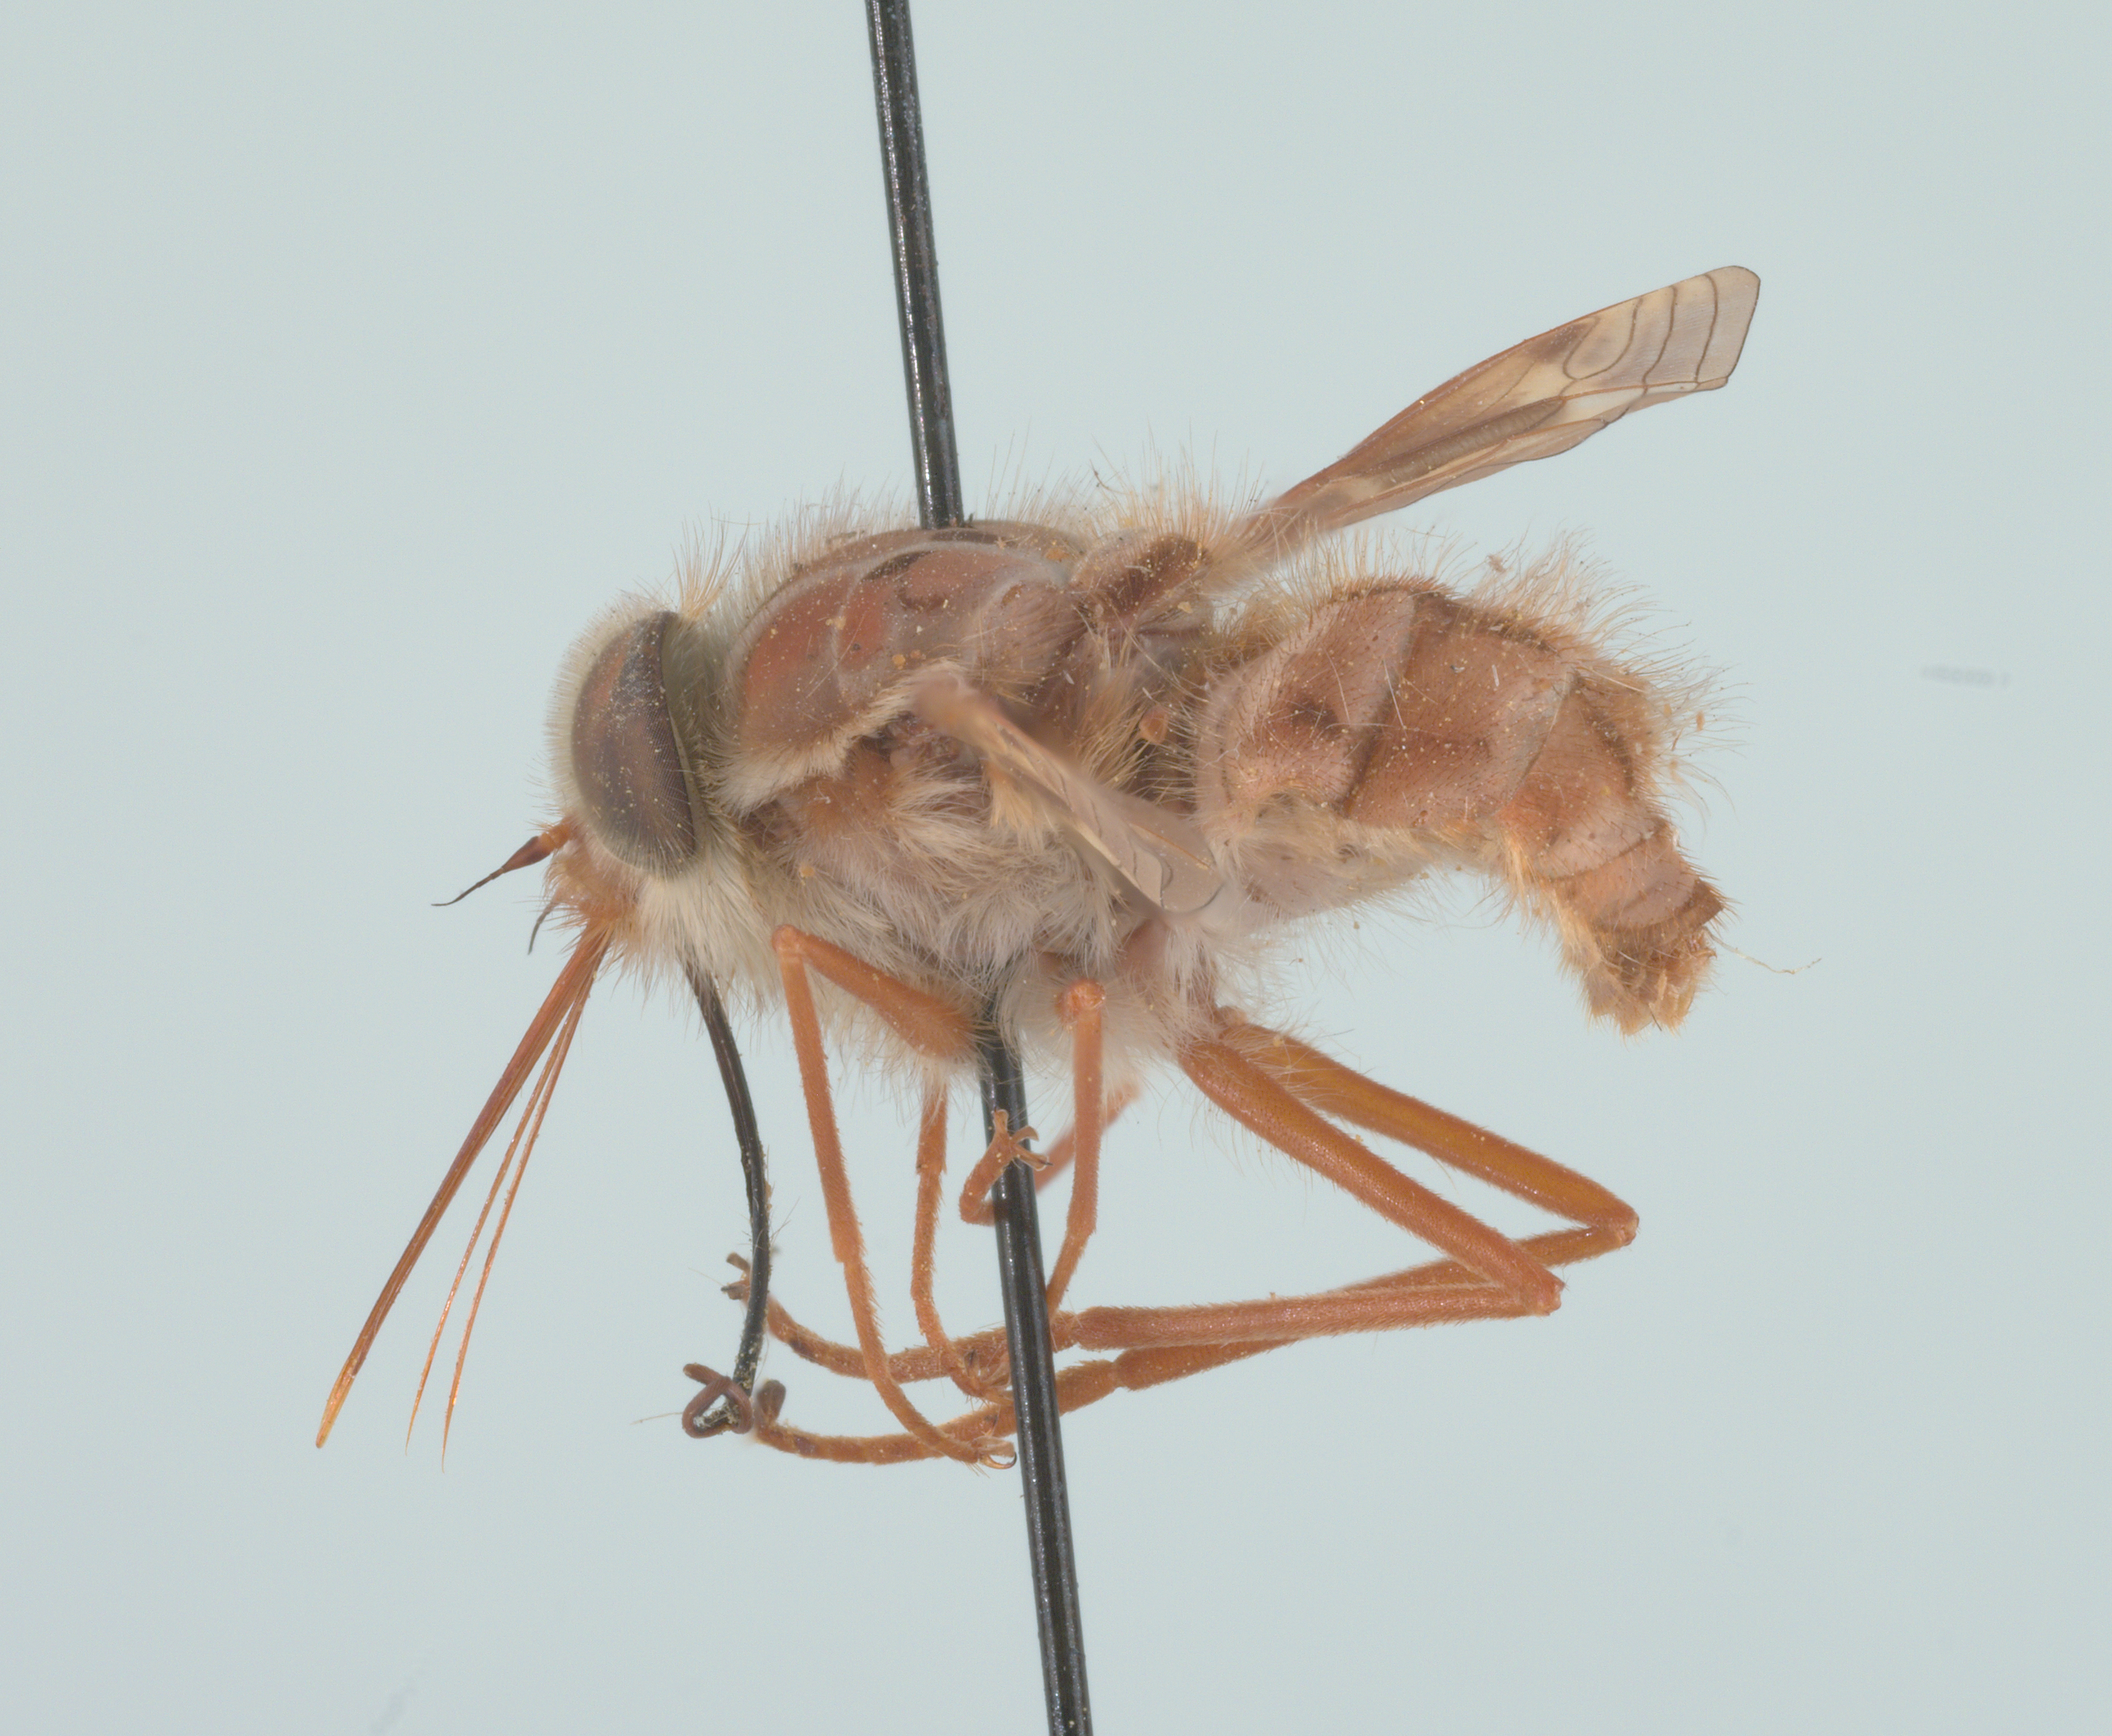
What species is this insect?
Hirmoneura nubipennis (also Trichophthalma nubipennis)
